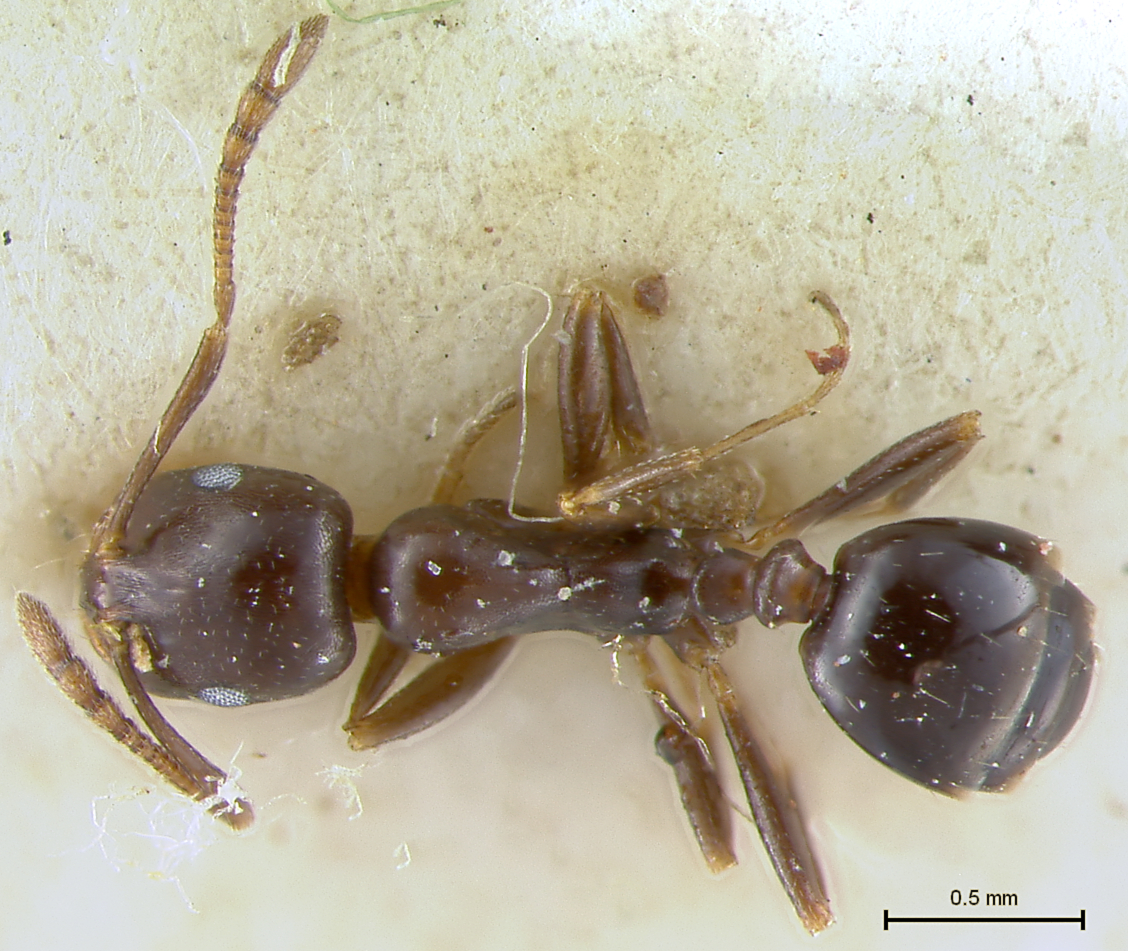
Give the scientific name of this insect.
Epixenus algiricus
